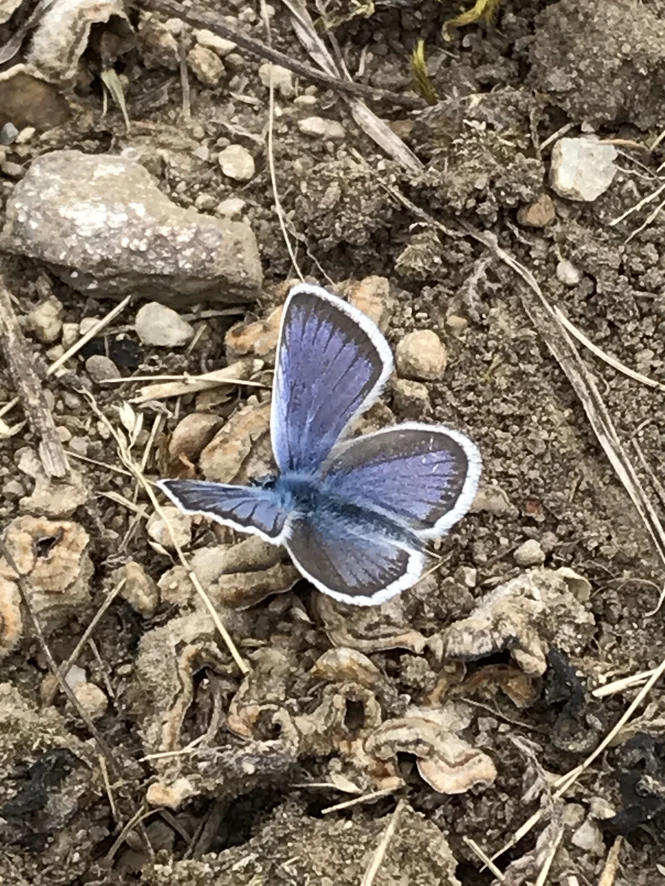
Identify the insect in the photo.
Plebejus argus
